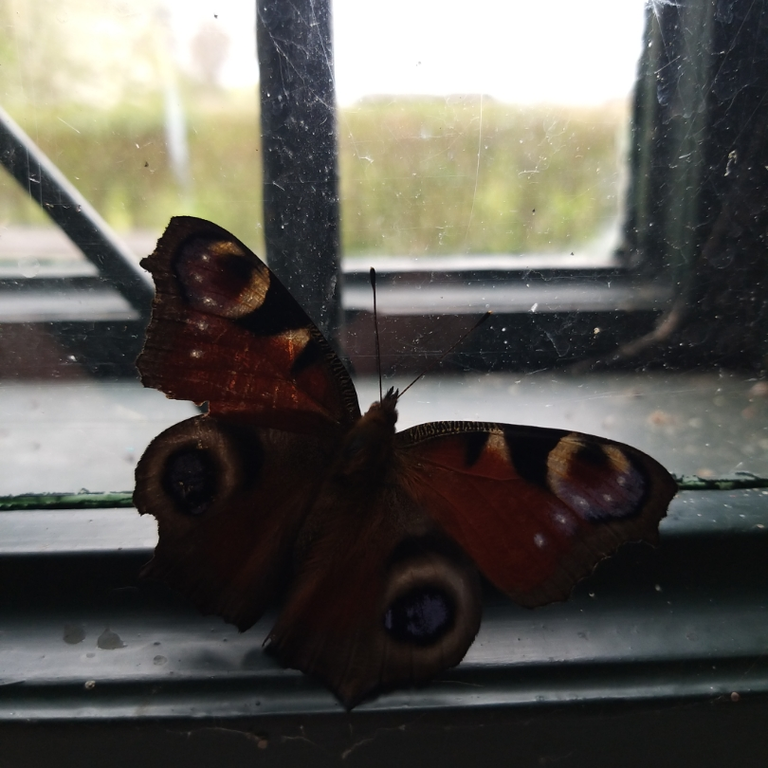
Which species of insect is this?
Aglais io
